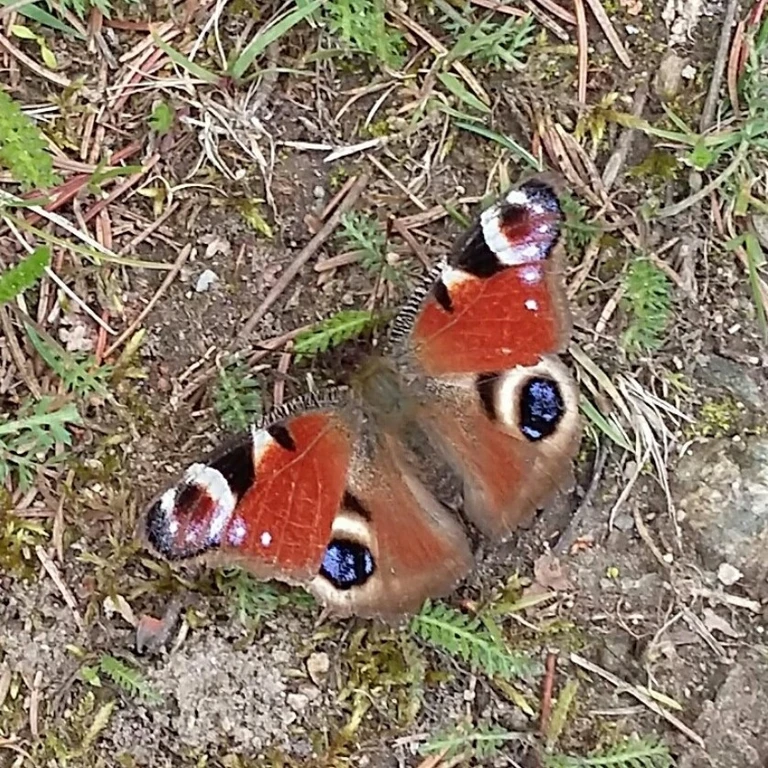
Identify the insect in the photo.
Aglais io
